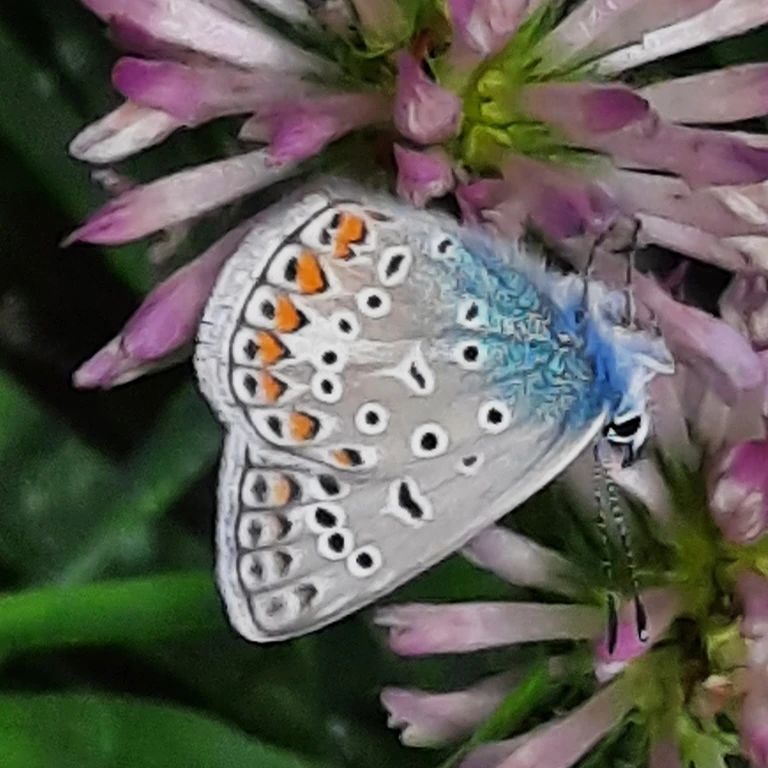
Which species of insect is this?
Polyommatus icarus
